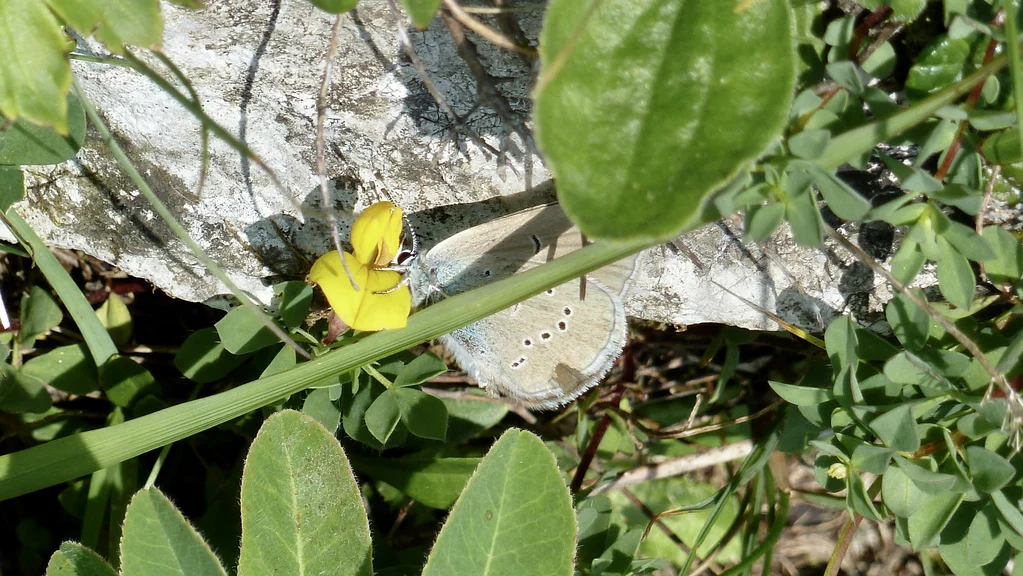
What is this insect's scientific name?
Cyaniris semiargus
